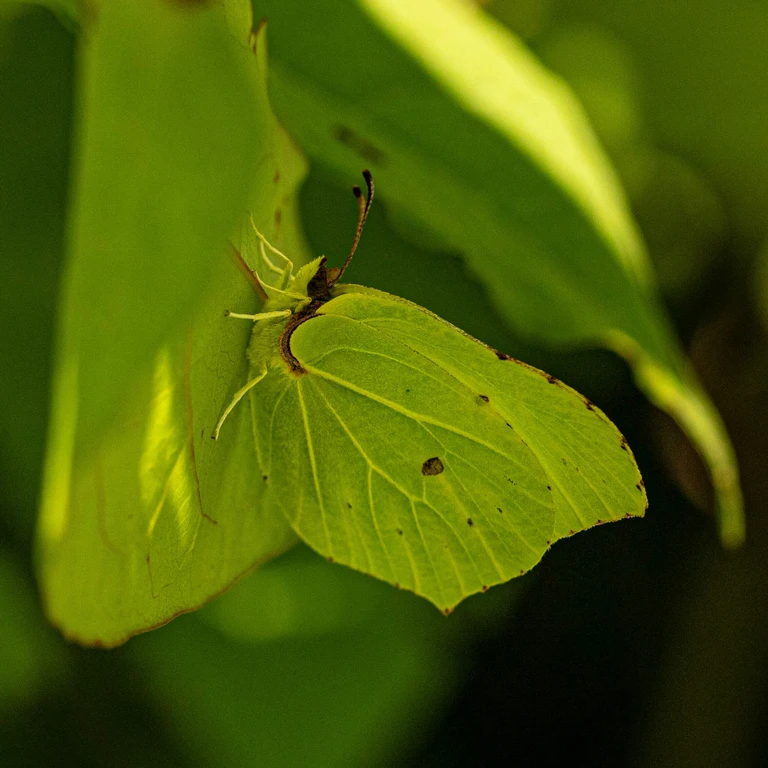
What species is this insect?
Gonepteryx rhamni
